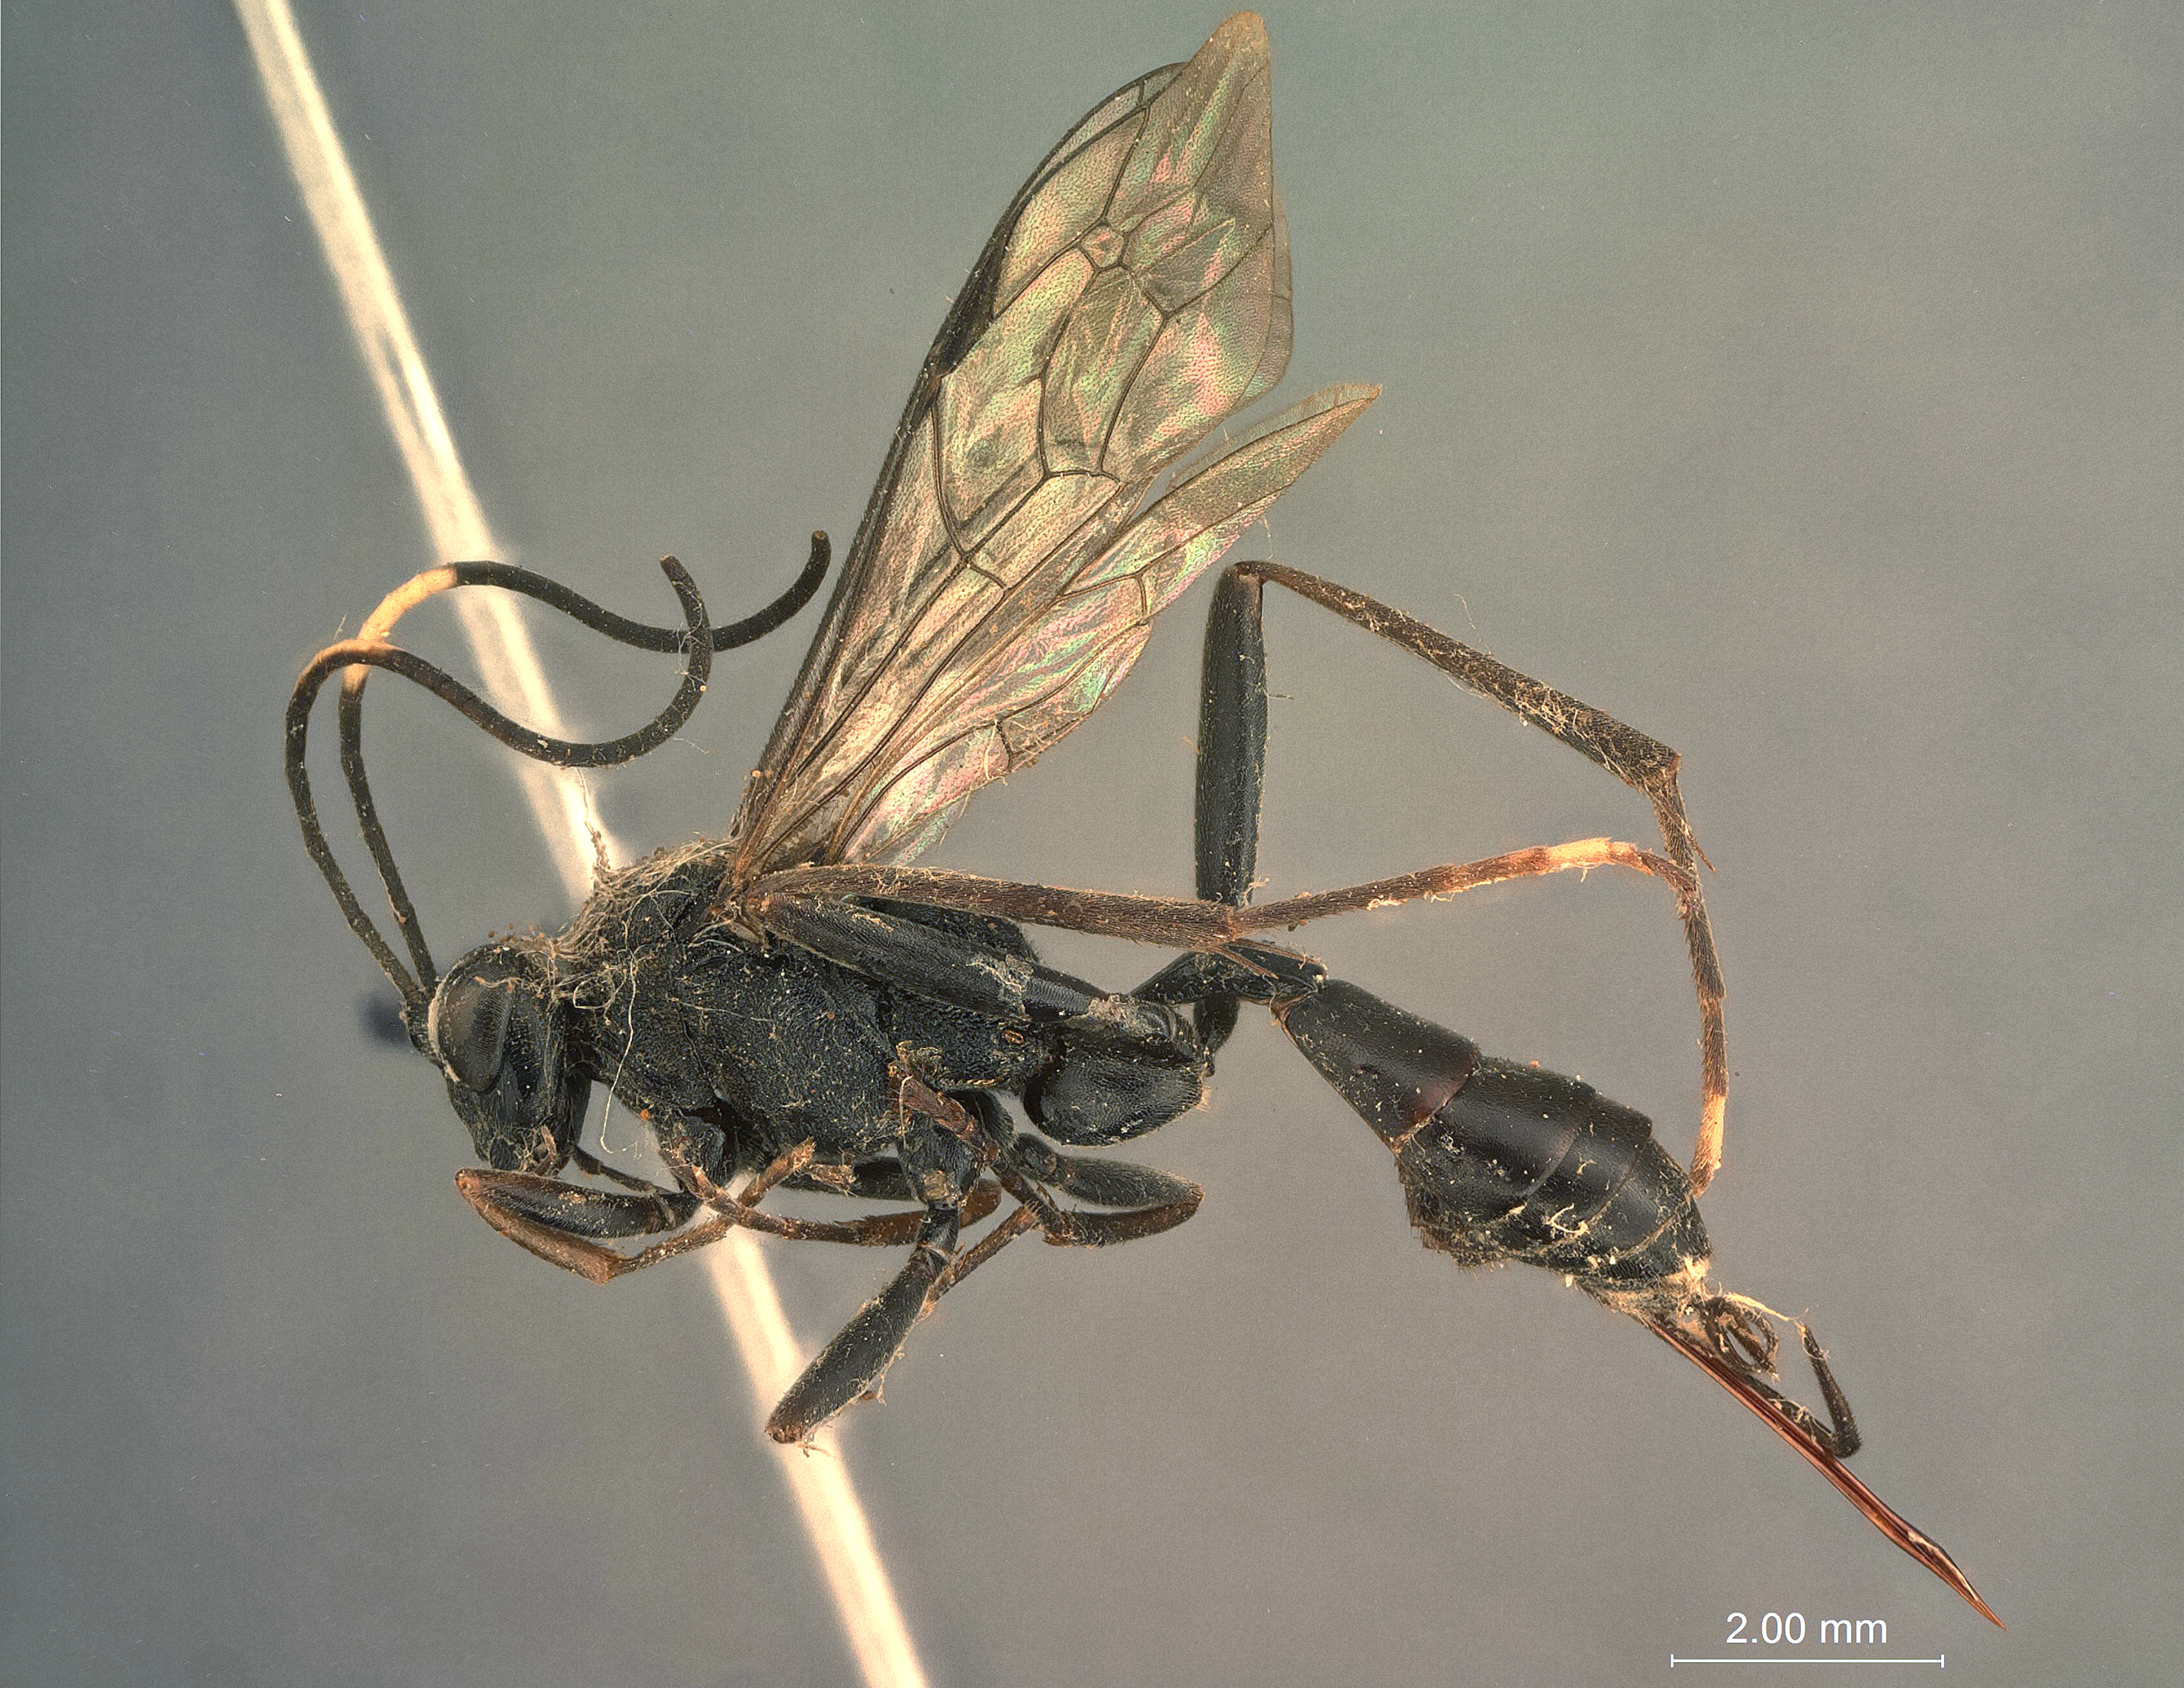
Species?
Cryptus alberti
